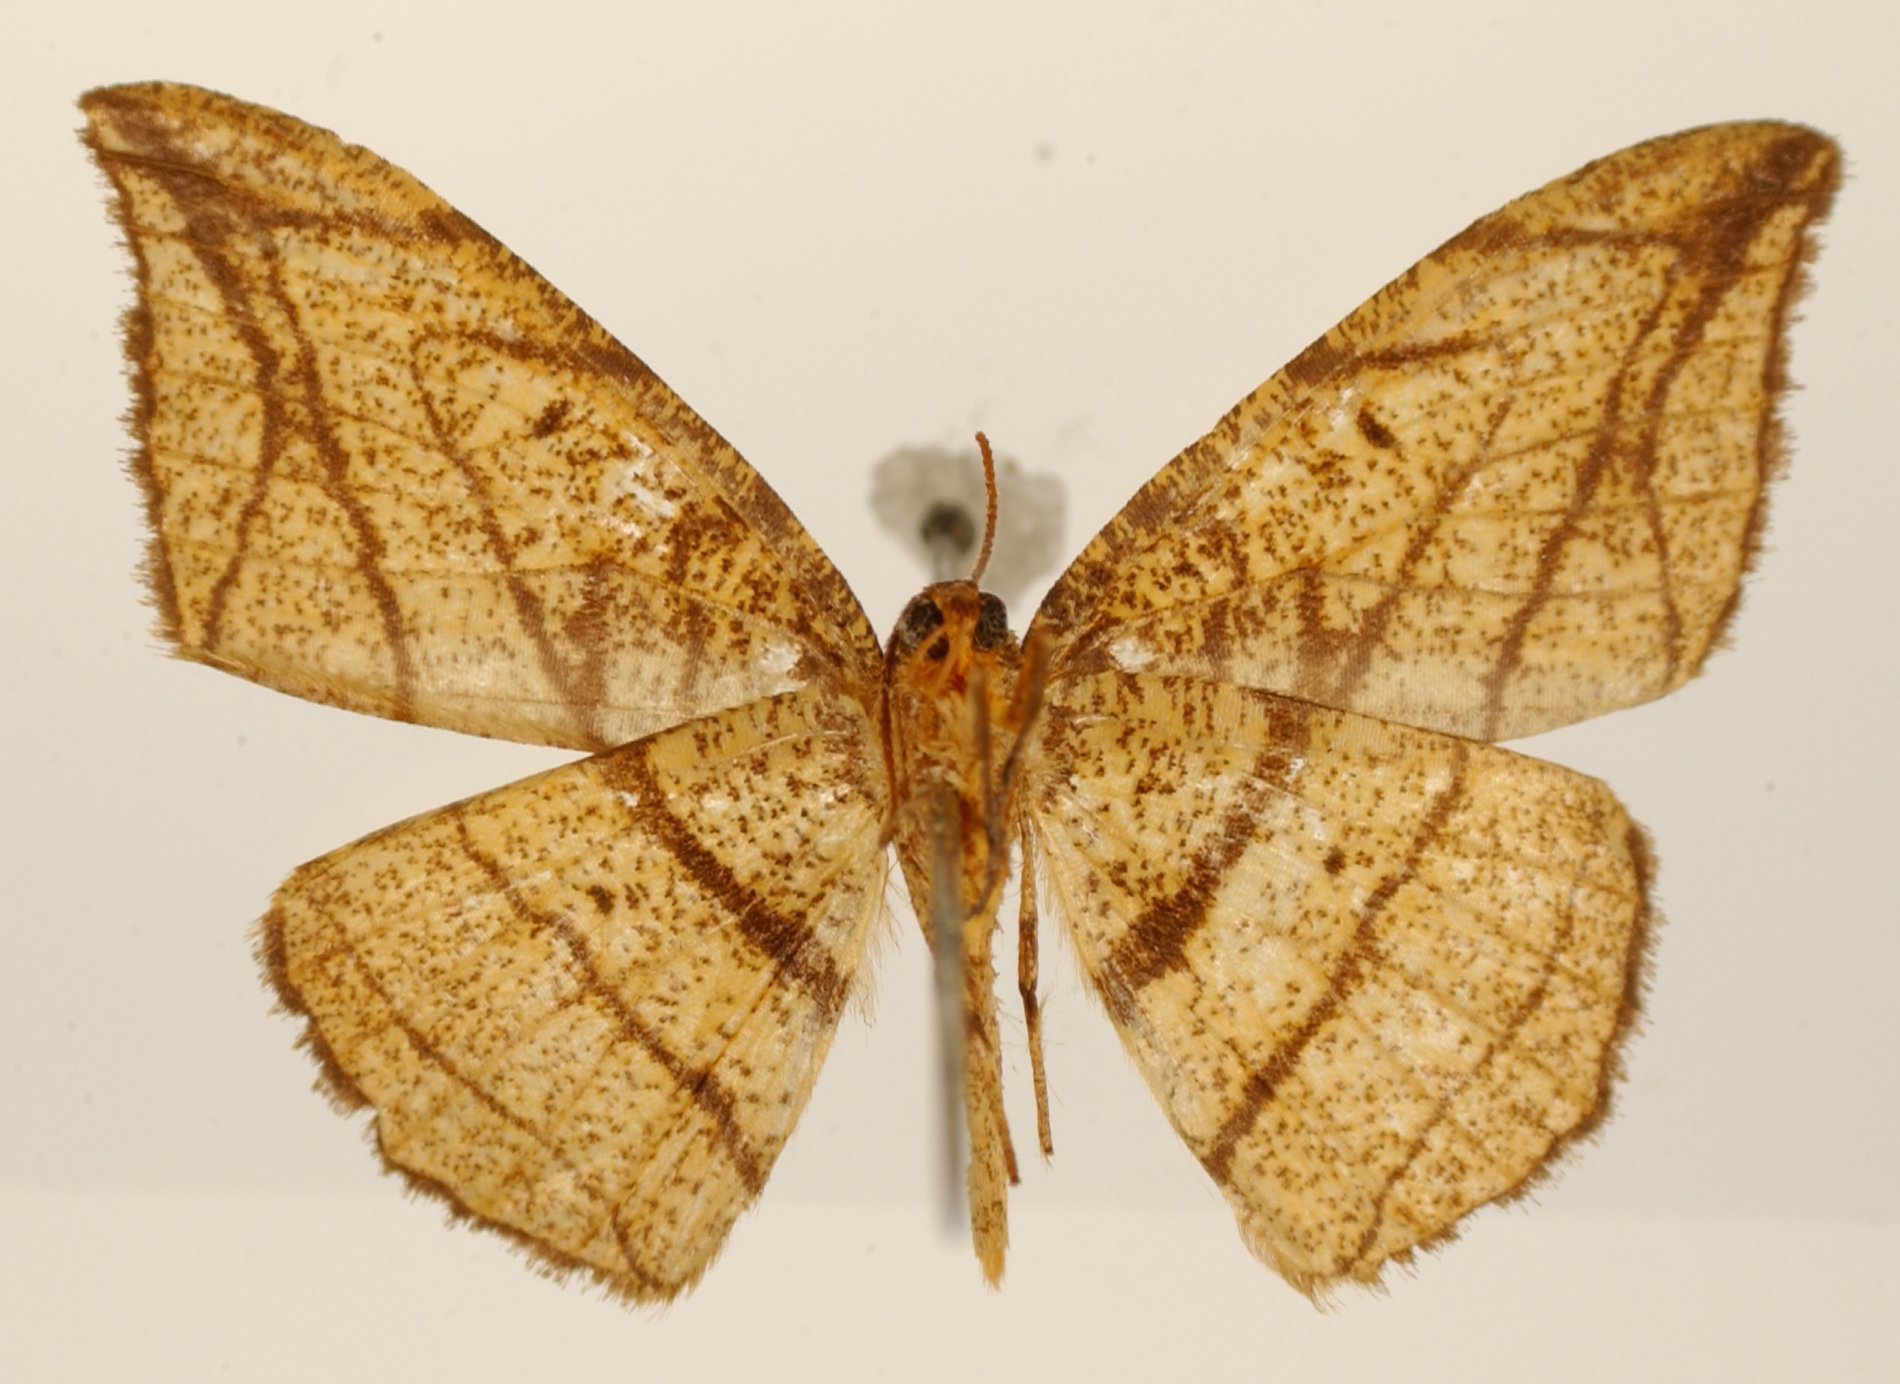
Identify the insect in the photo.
Semiothisa regula
